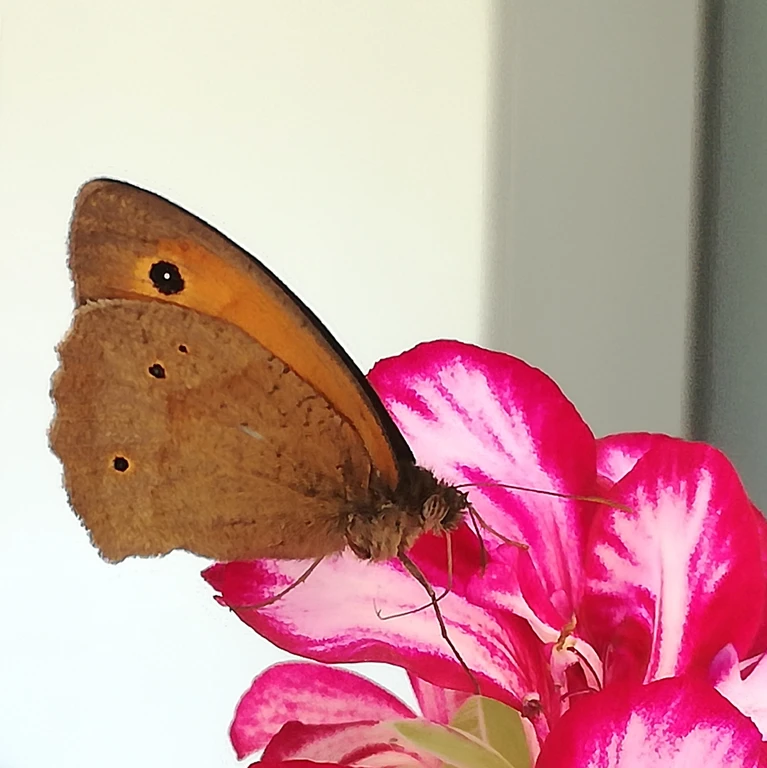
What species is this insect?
Maniola jurtina
